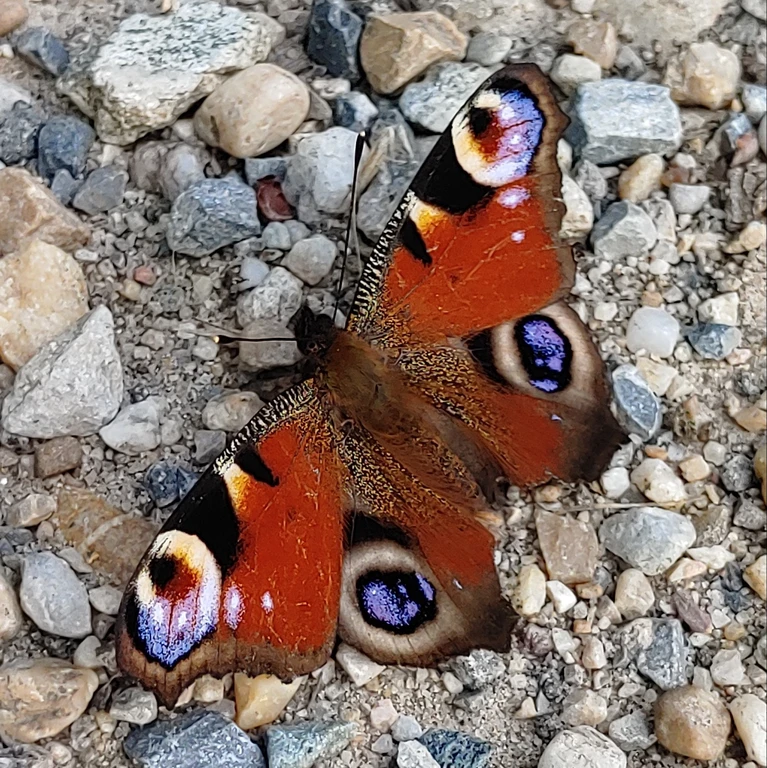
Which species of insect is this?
Aglais io
